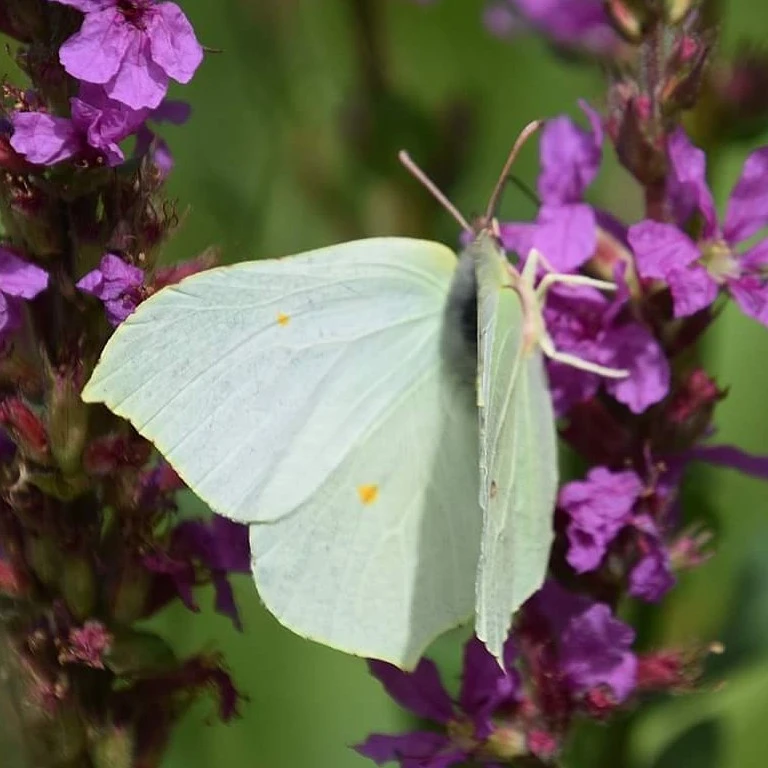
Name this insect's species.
Gonepteryx rhamni
